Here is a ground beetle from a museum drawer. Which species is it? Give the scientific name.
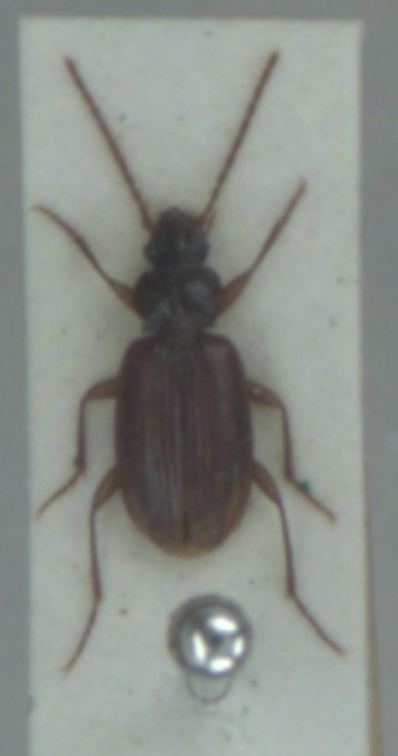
Trechus rubens
